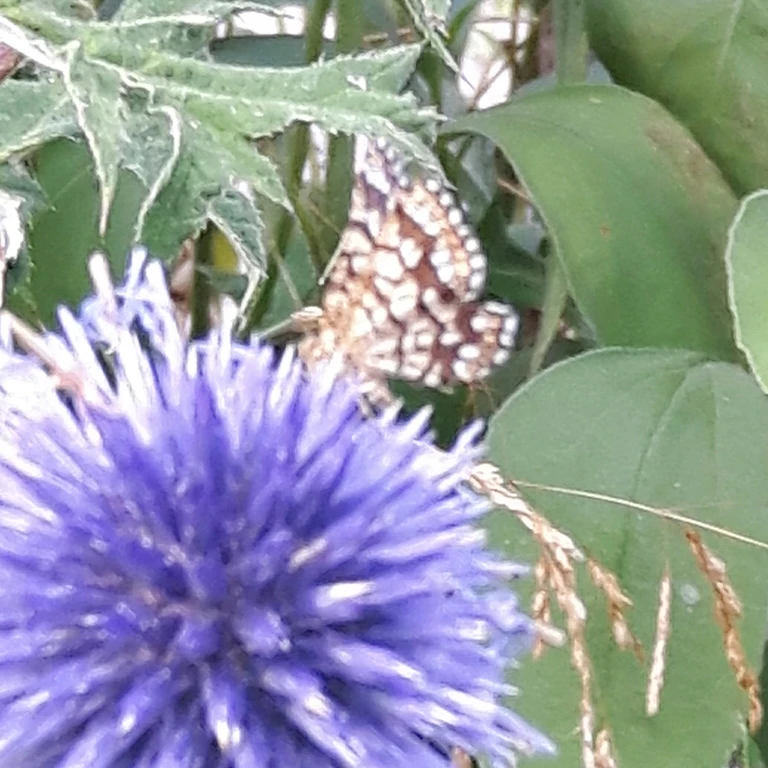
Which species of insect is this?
Chiasmia clathrata
